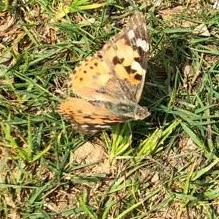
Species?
Vanessa cardui
